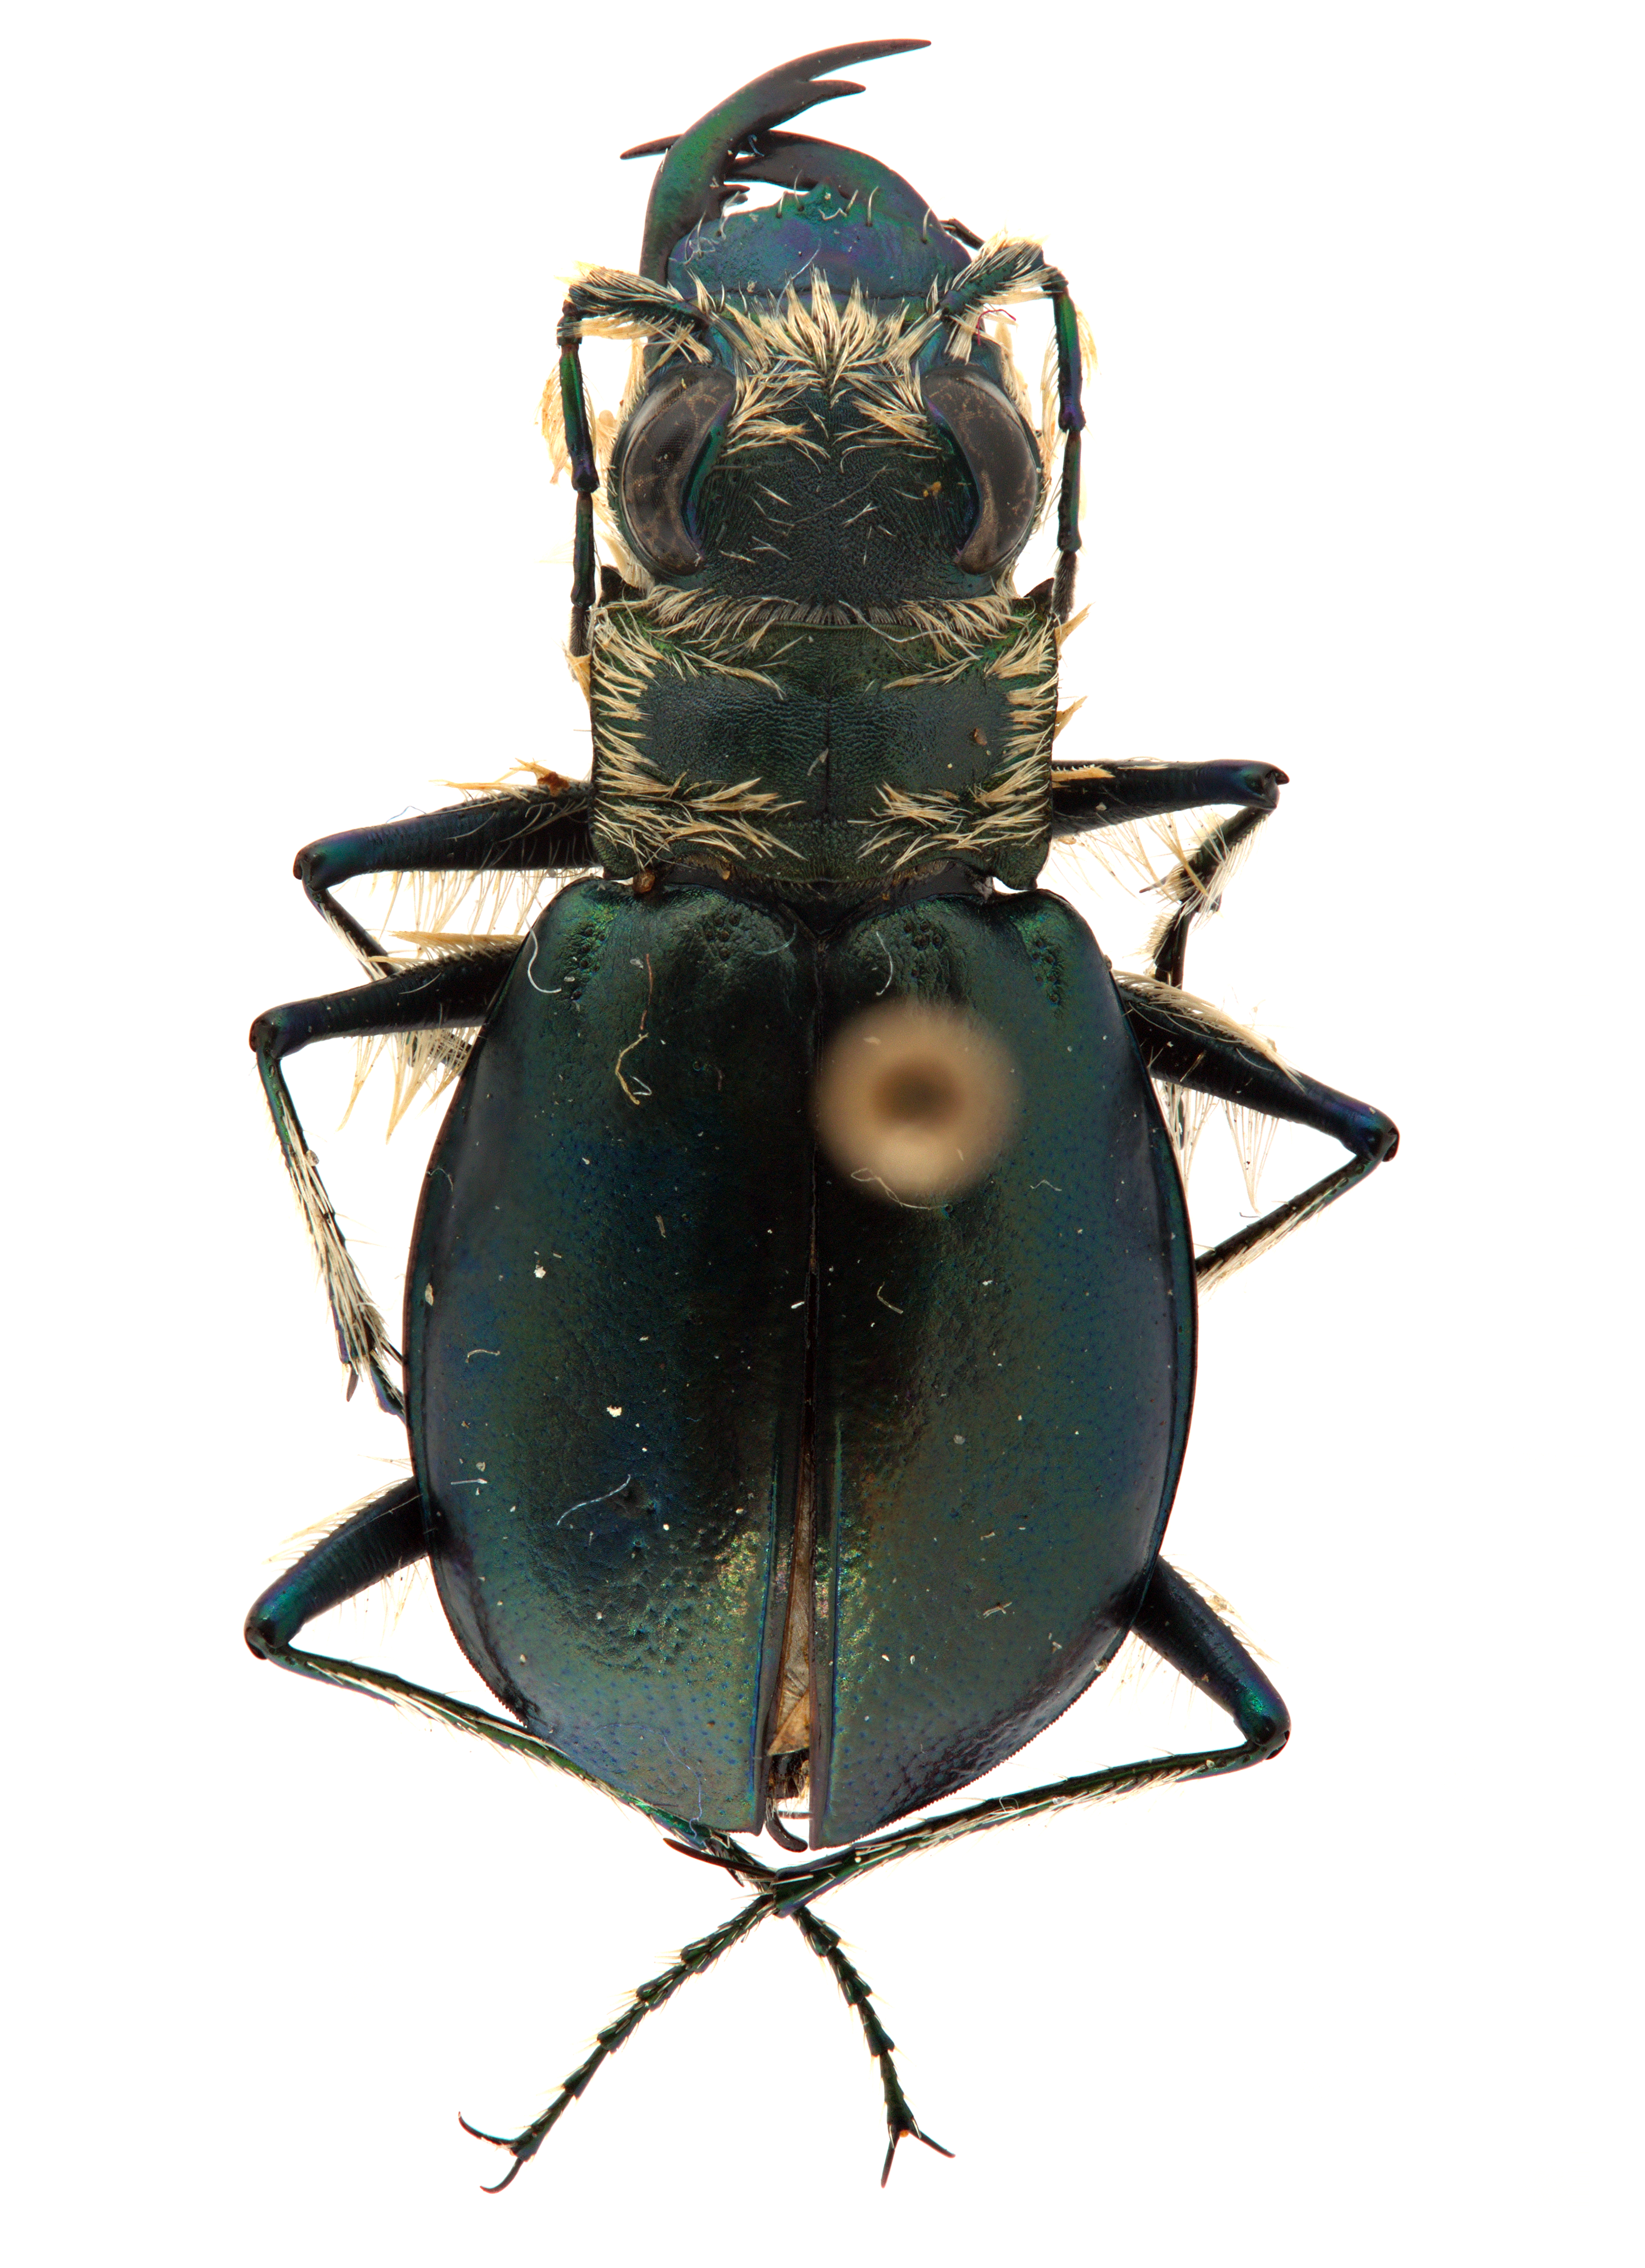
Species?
Eurymorpha cyanipes
